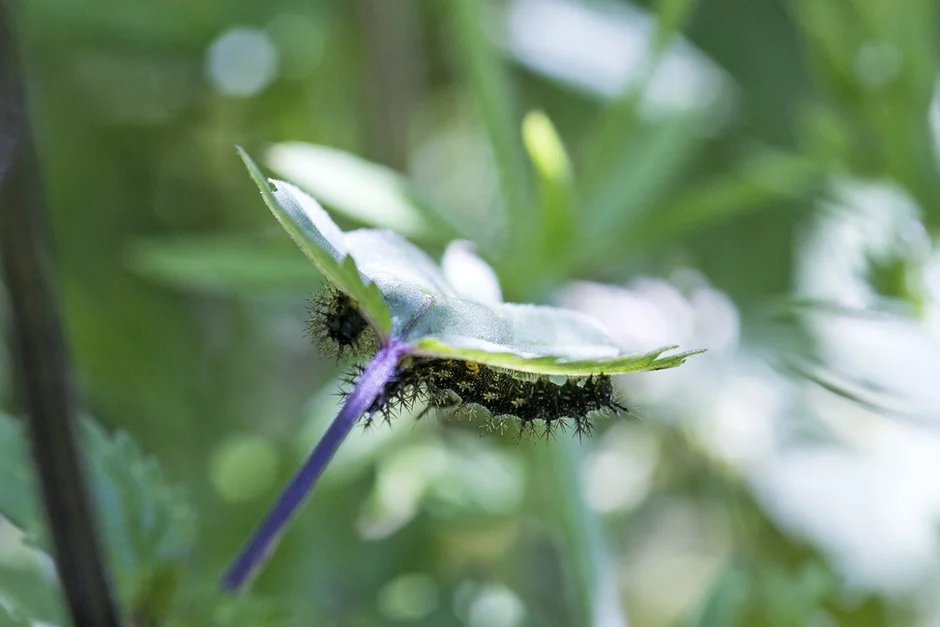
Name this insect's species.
Araschnia levana
